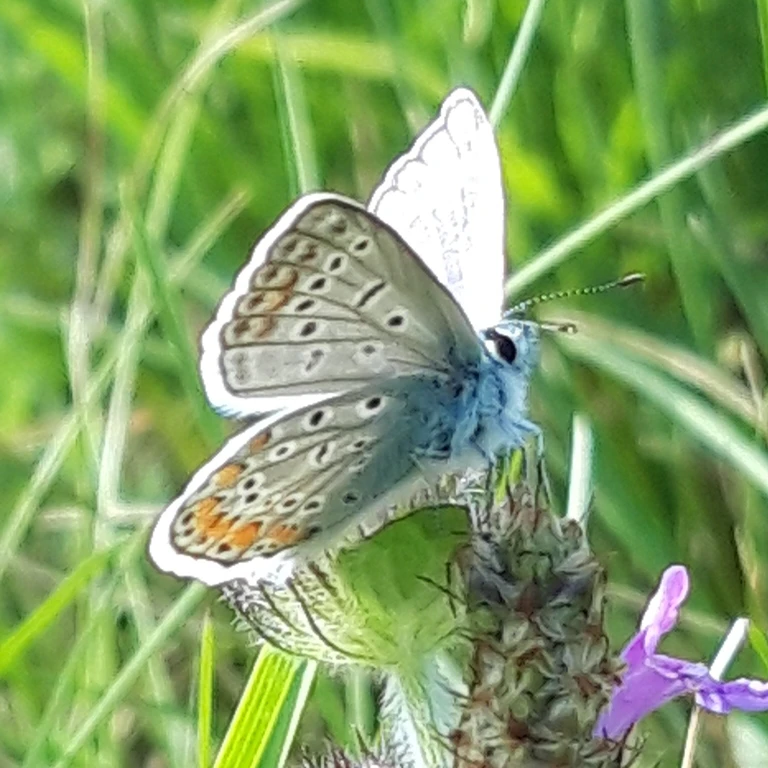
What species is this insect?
Polyommatus icarus
